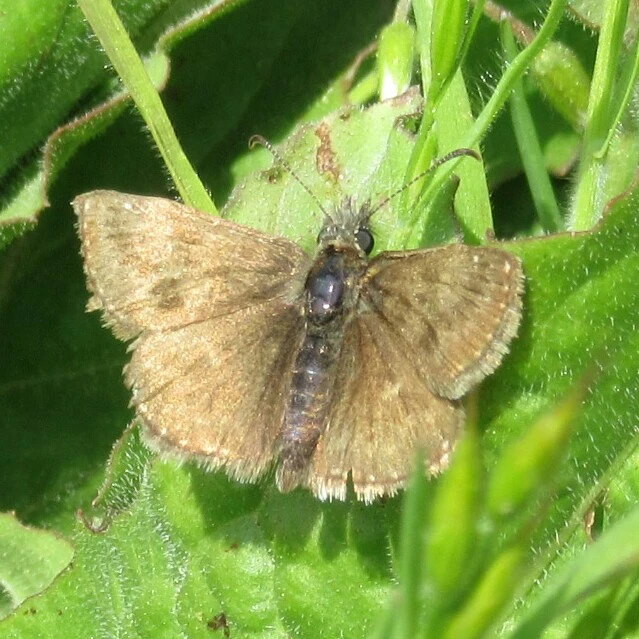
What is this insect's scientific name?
Erynnis tages
